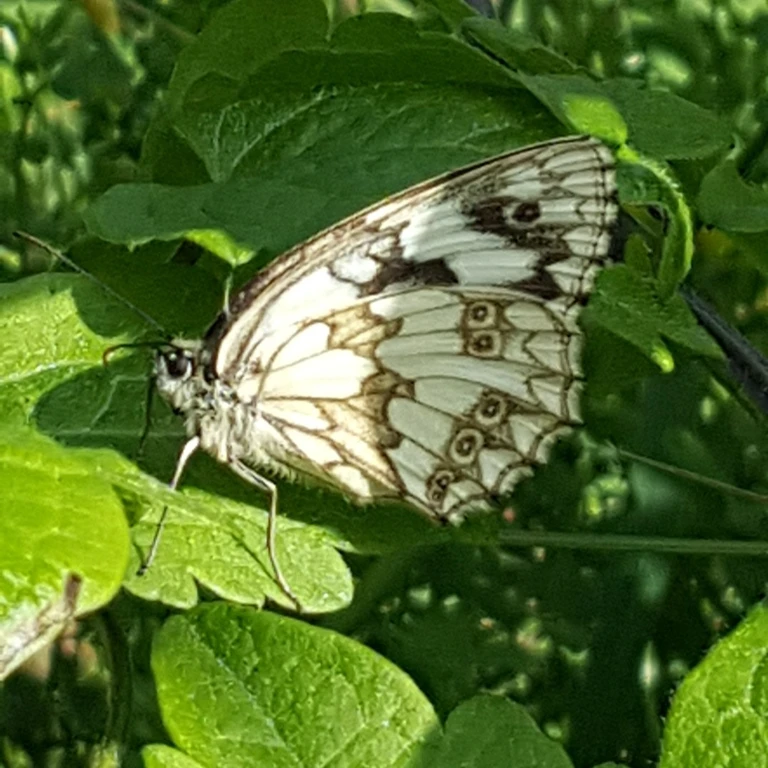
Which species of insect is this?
Melanargia galathea
